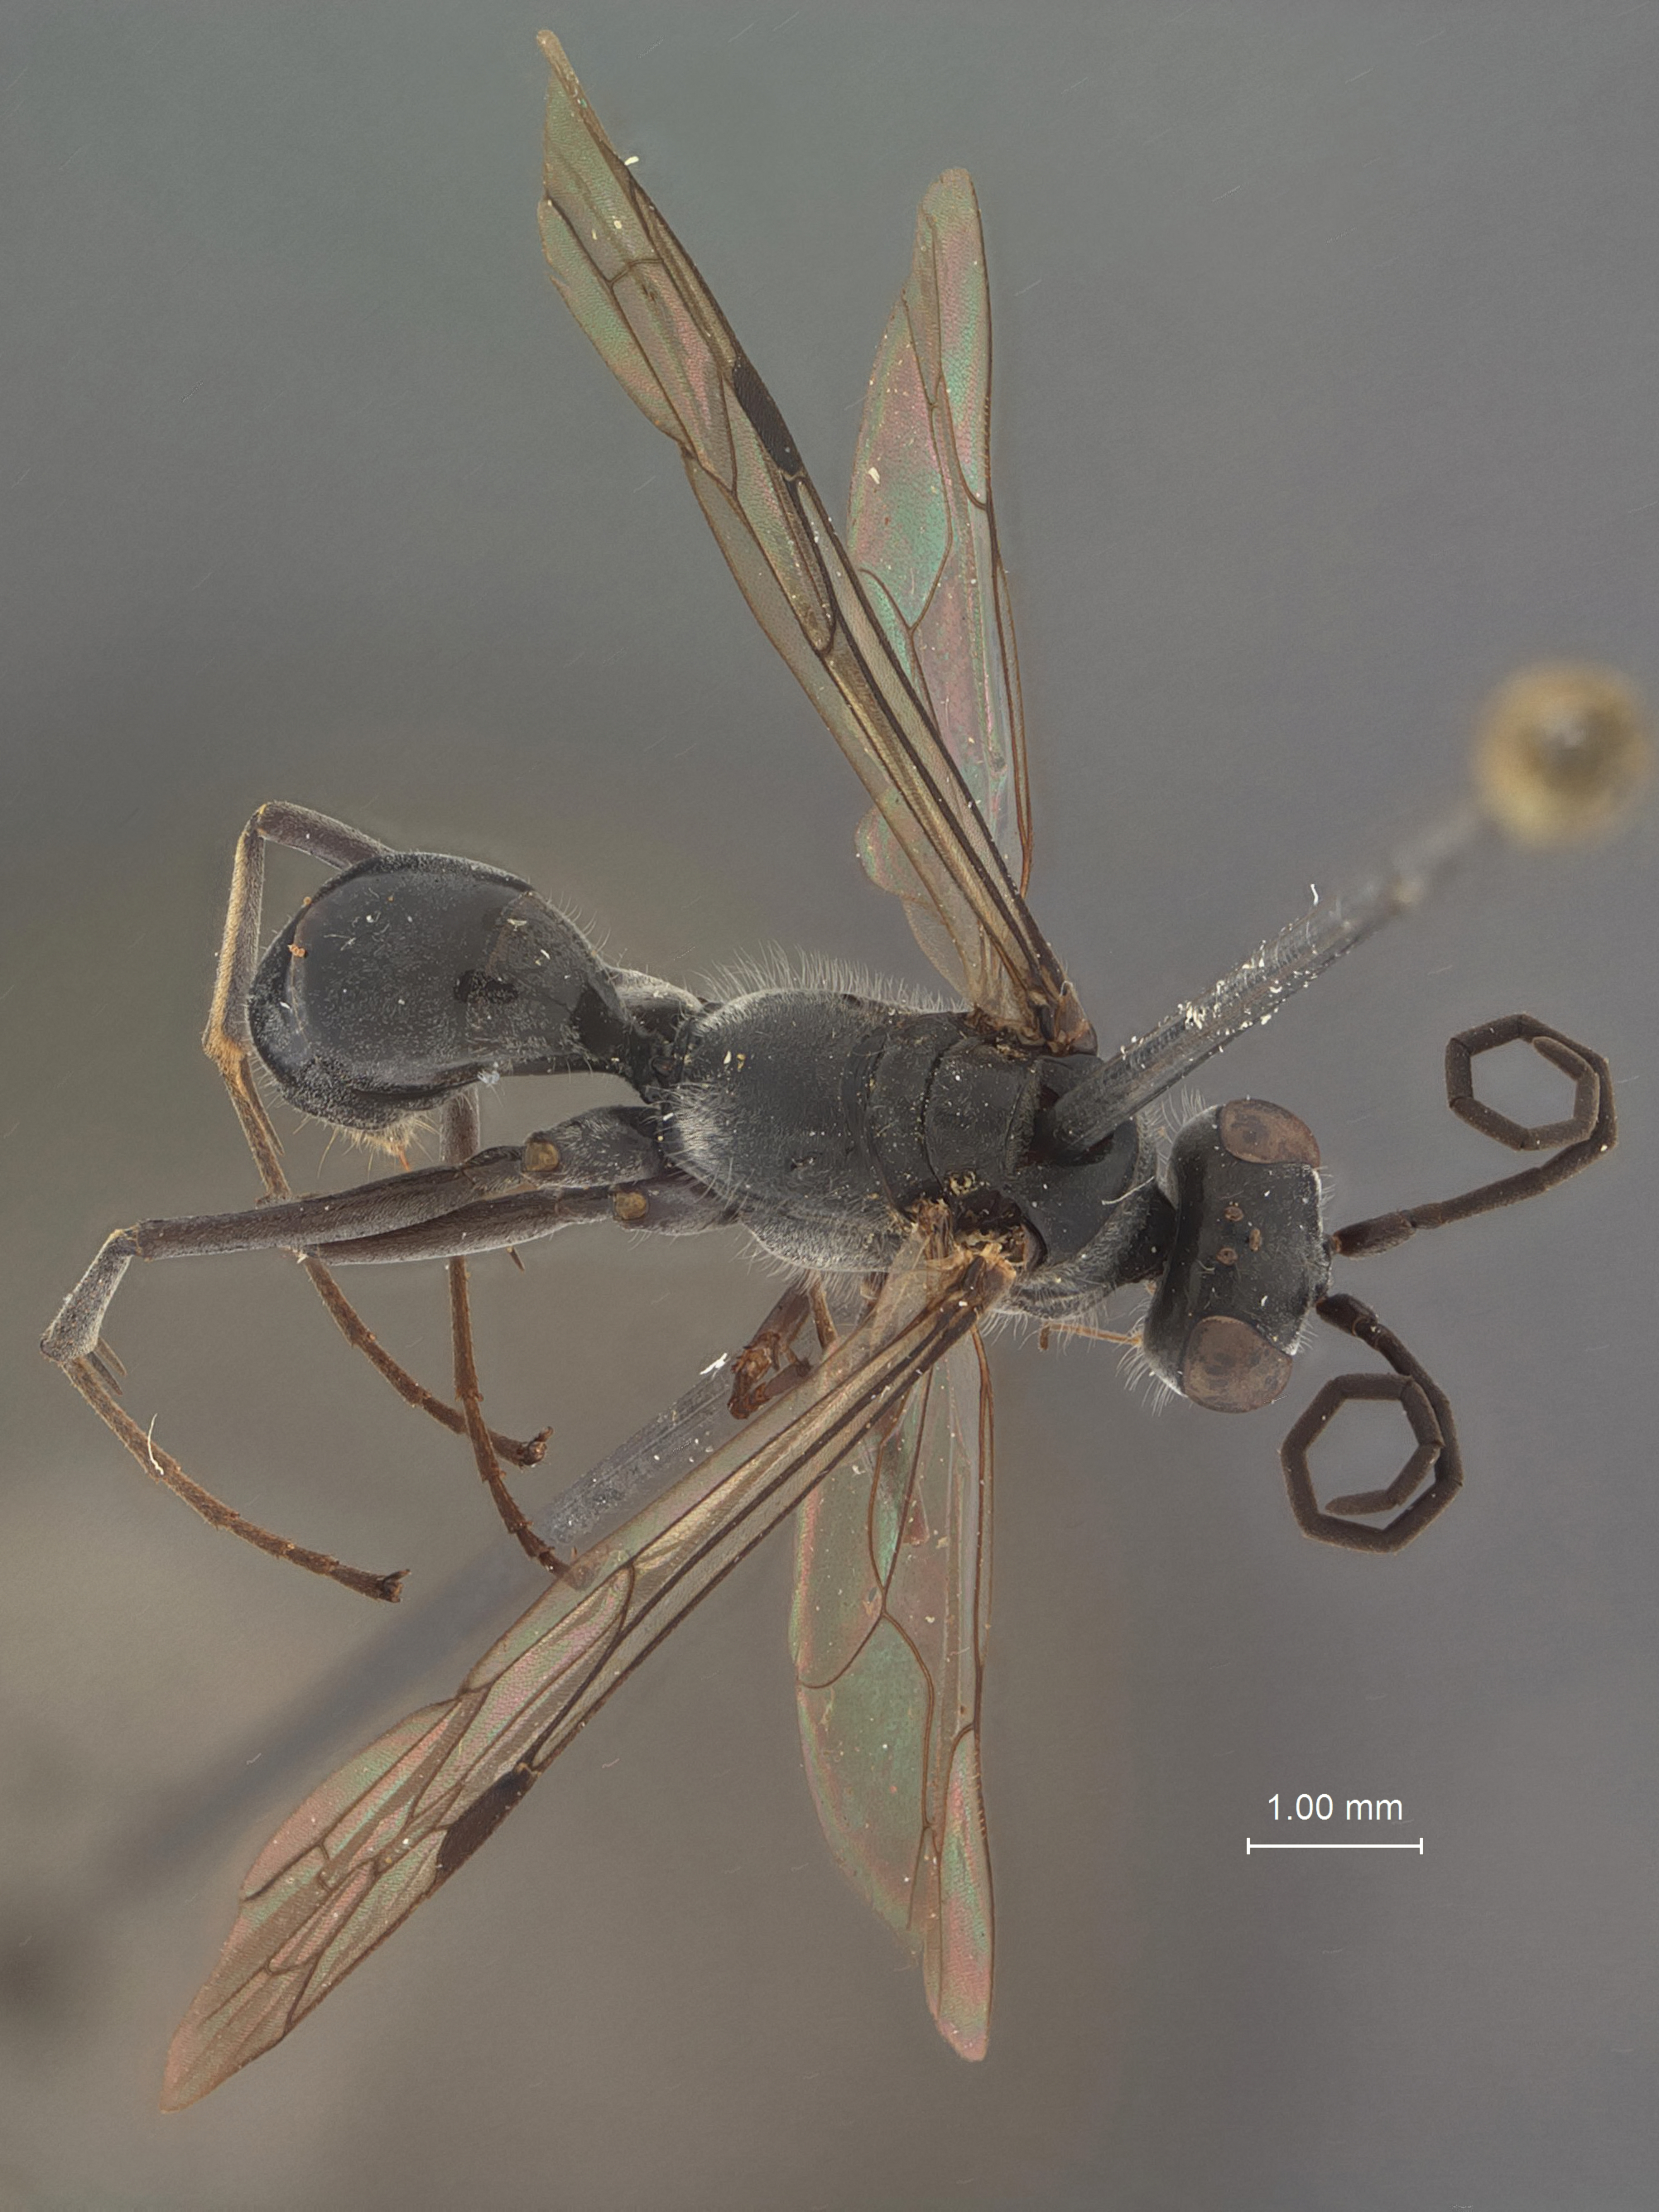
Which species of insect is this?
Auplopus kuanghuanus
